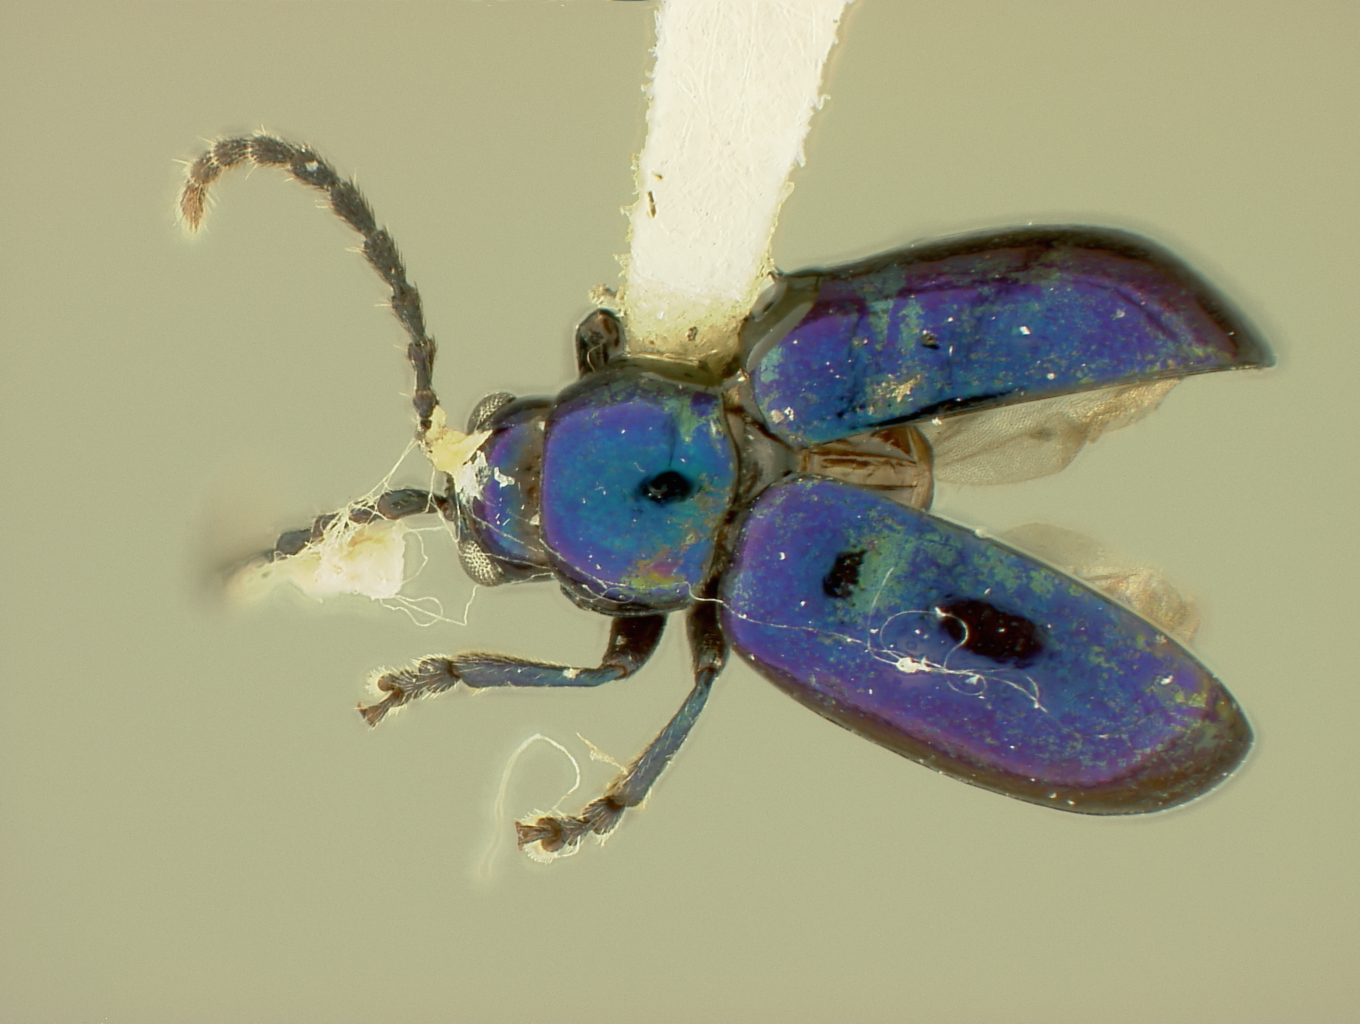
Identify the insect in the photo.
Aphthona lamprocyanea
